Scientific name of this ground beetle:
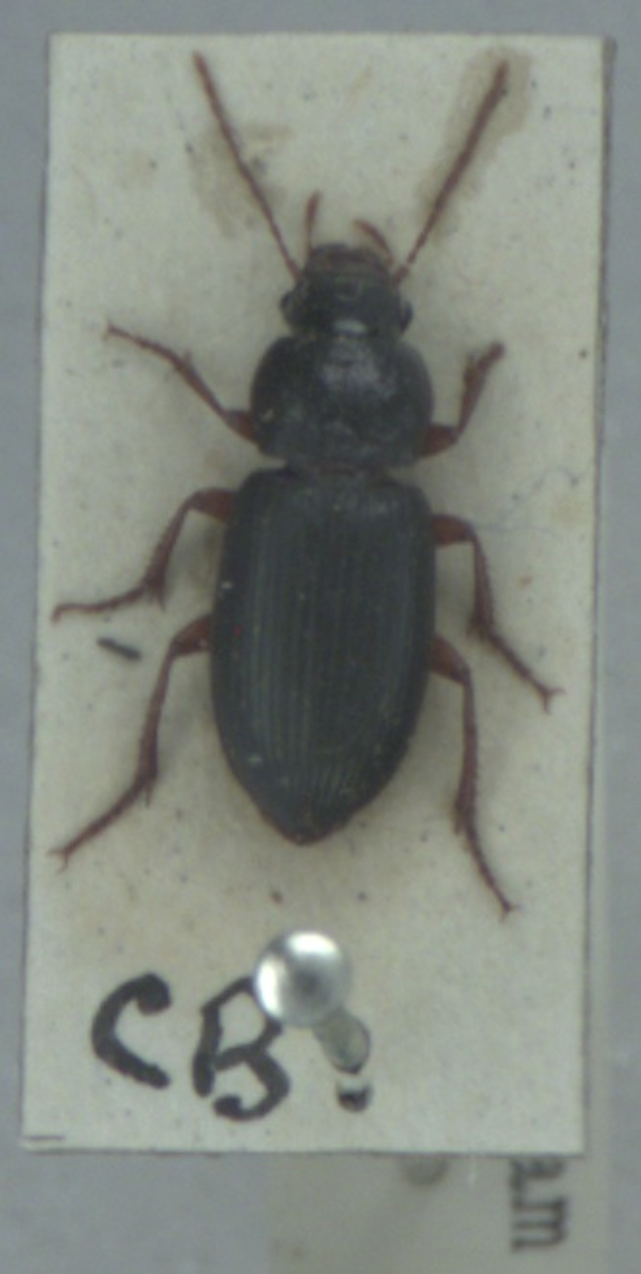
Ophonus azureus
